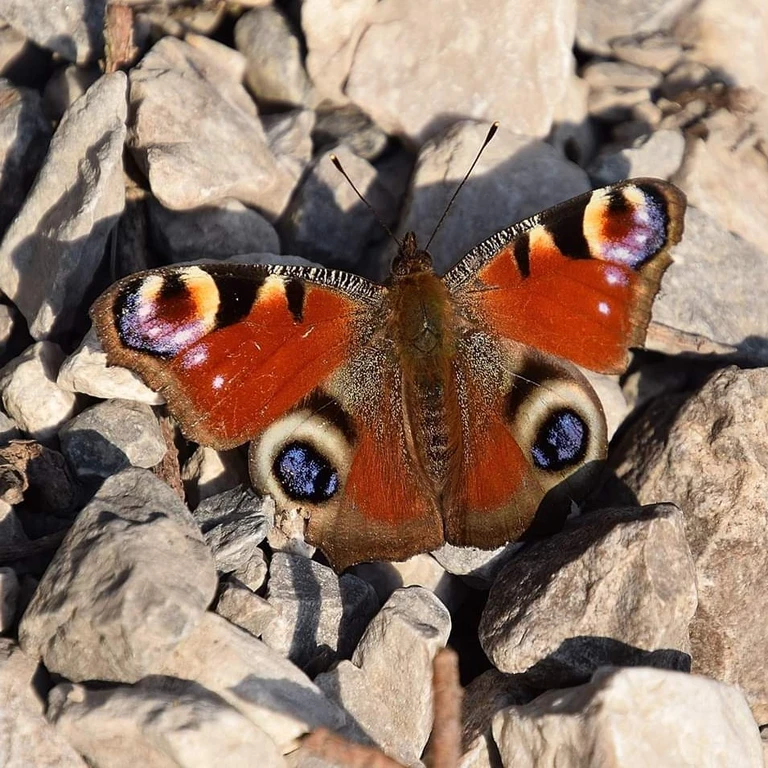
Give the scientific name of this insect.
Aglais io
